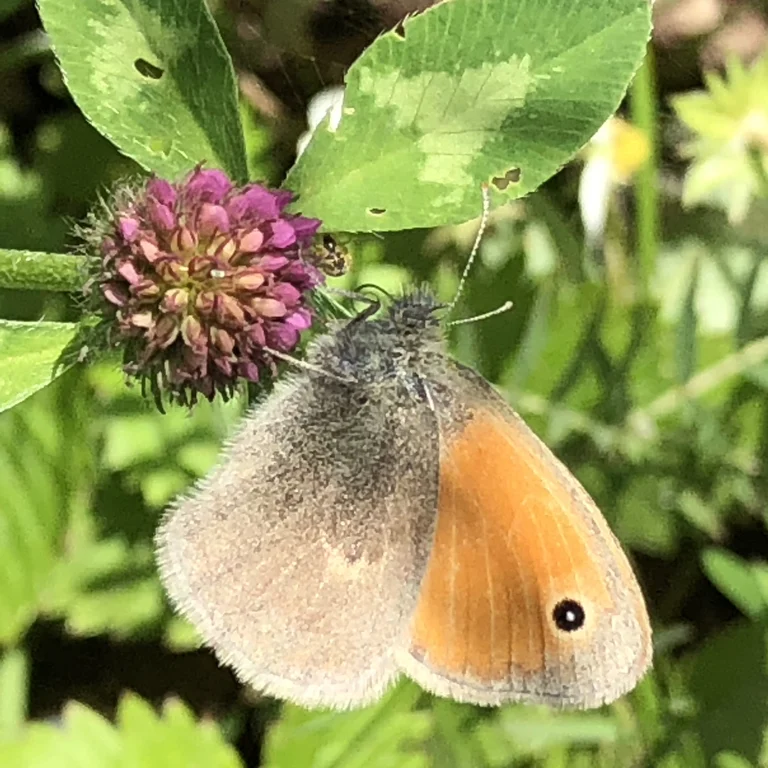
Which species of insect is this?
Coenonympha pamphilus
